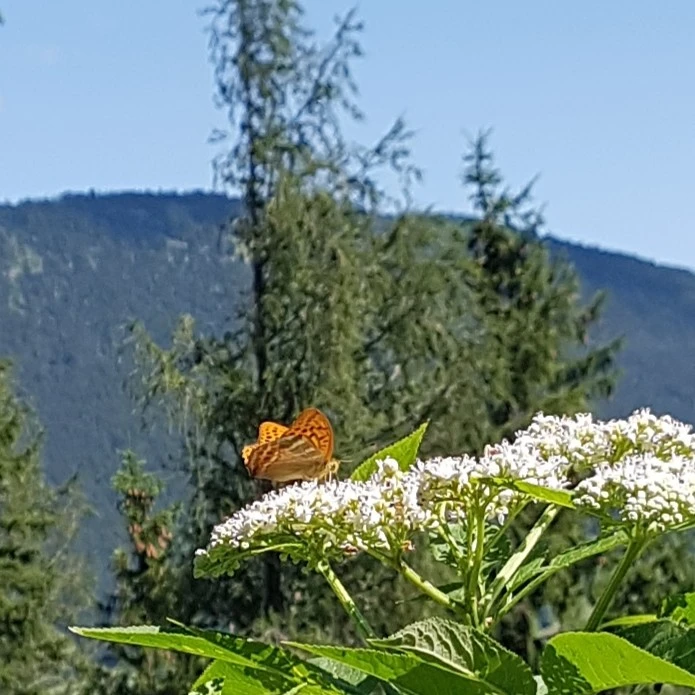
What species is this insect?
Argynnis paphia
